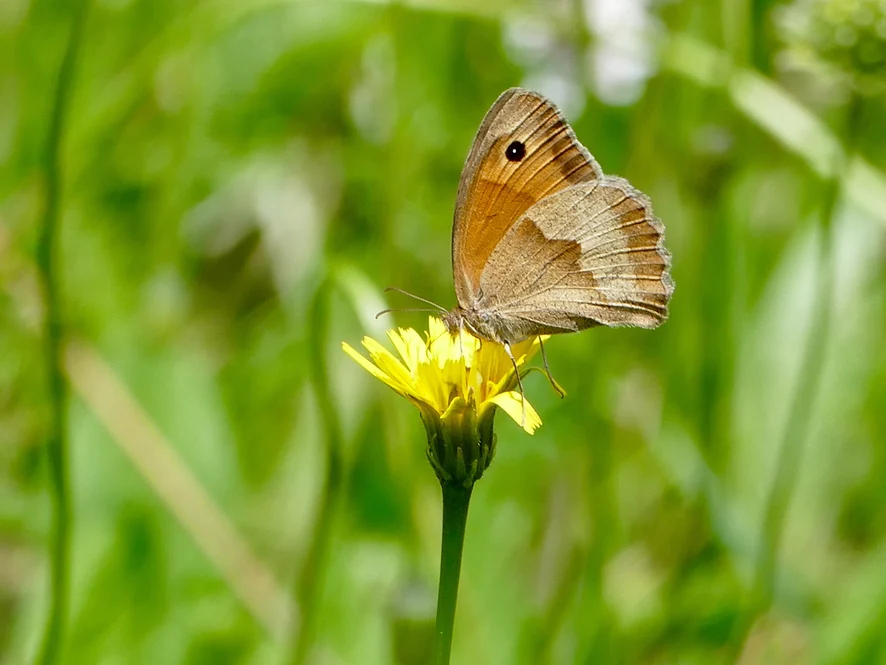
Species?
Maniola jurtina
